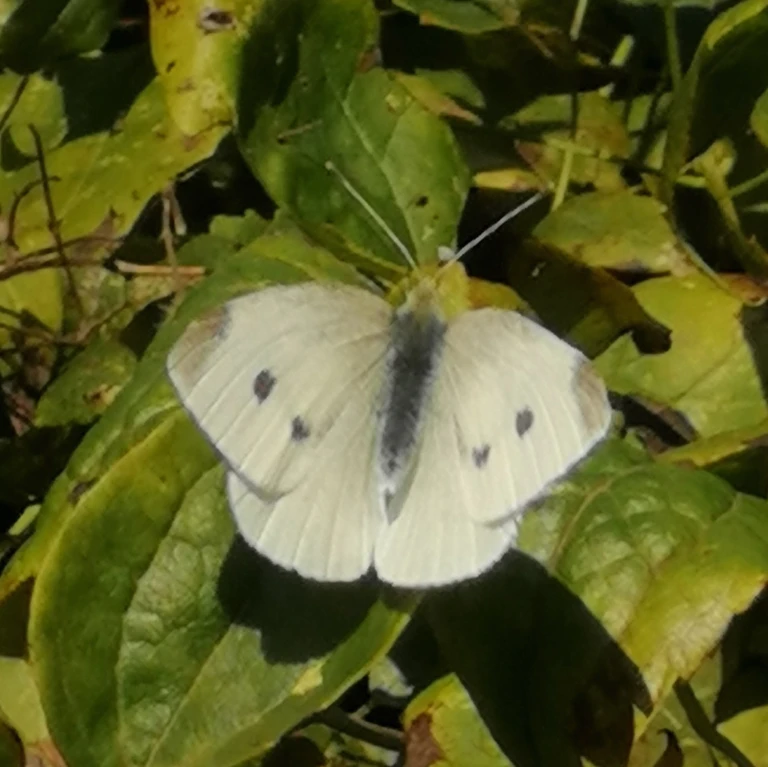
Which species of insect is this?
Pieris rapae
